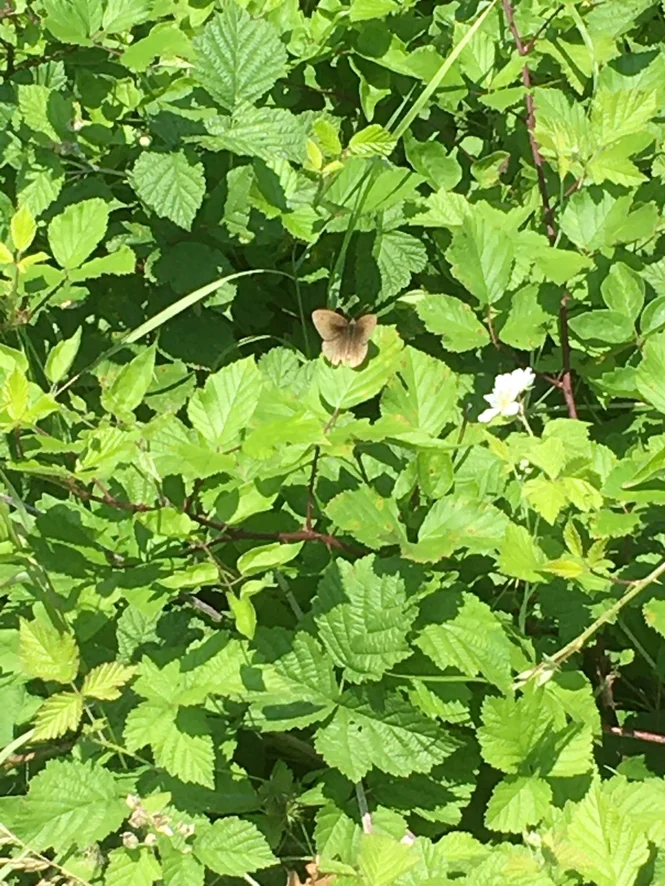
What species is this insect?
Maniola jurtina
